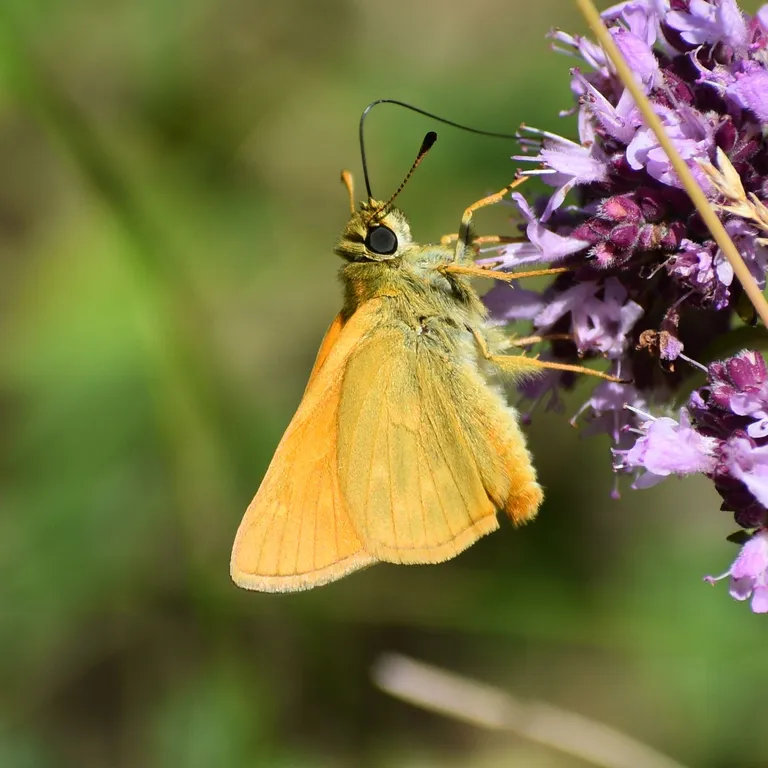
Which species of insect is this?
Ochlodes sylvanus (also Ochlodes venata)
